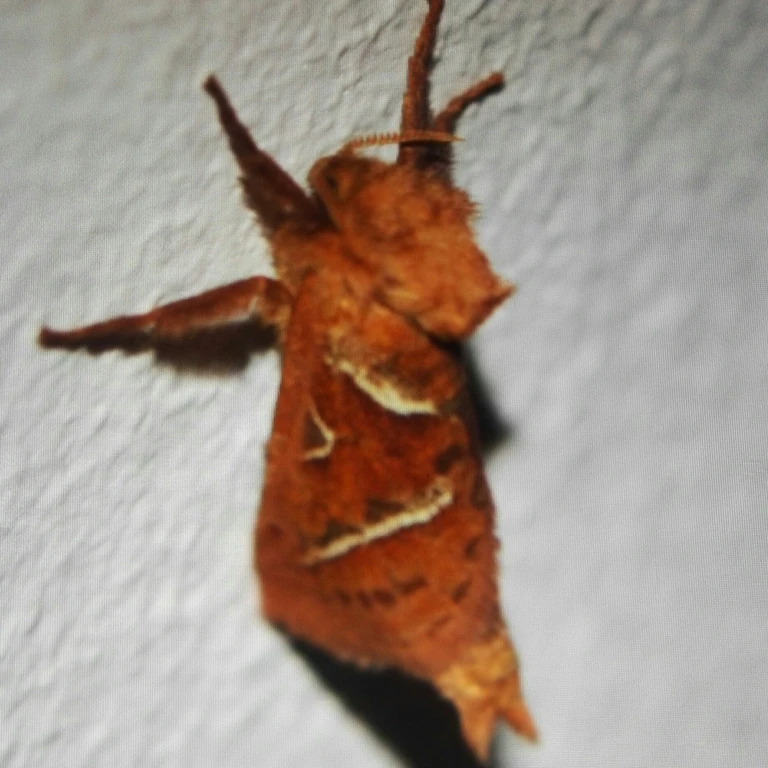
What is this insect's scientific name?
Triodia sylvina
